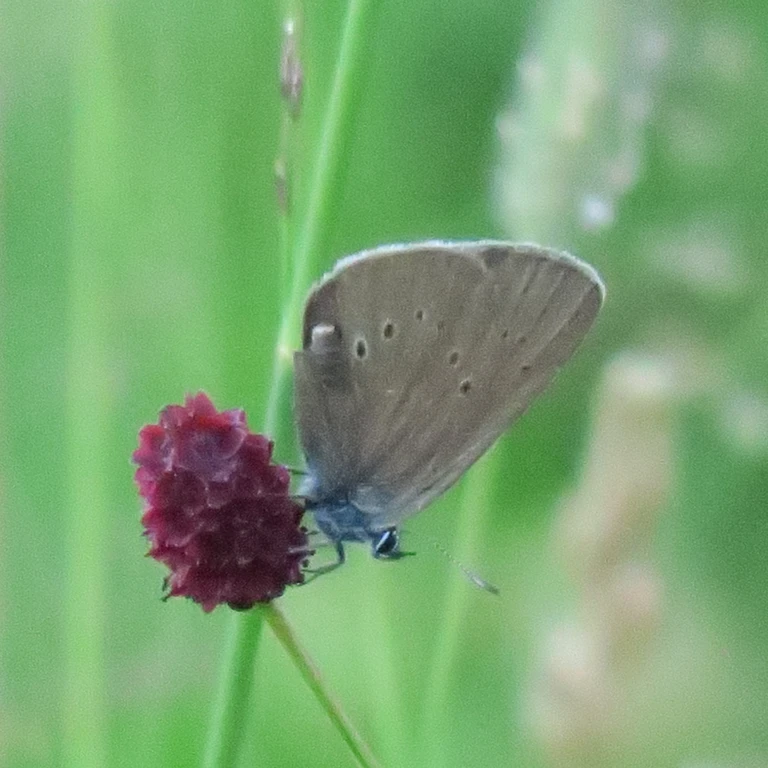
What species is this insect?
Phengaris nausithous (also Maculinea nausithous)
